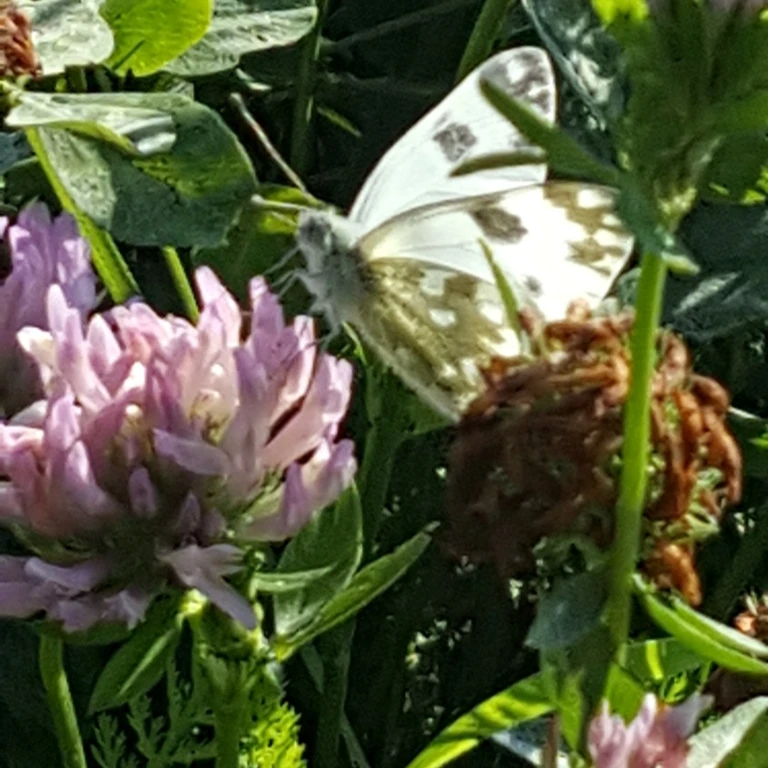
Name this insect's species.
Pontia edusa
